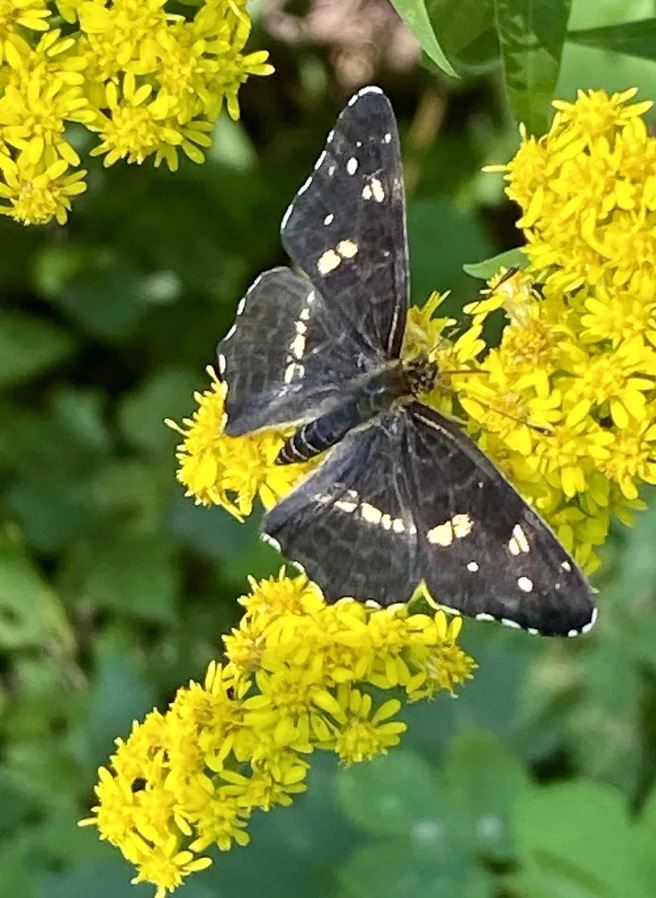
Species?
Araschnia levana
